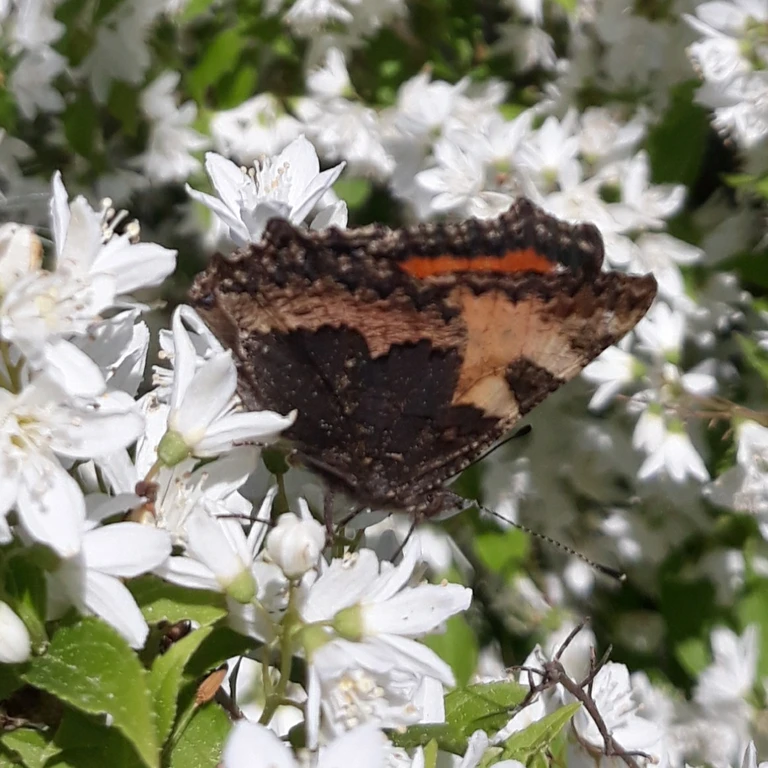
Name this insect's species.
Aglais urticae
